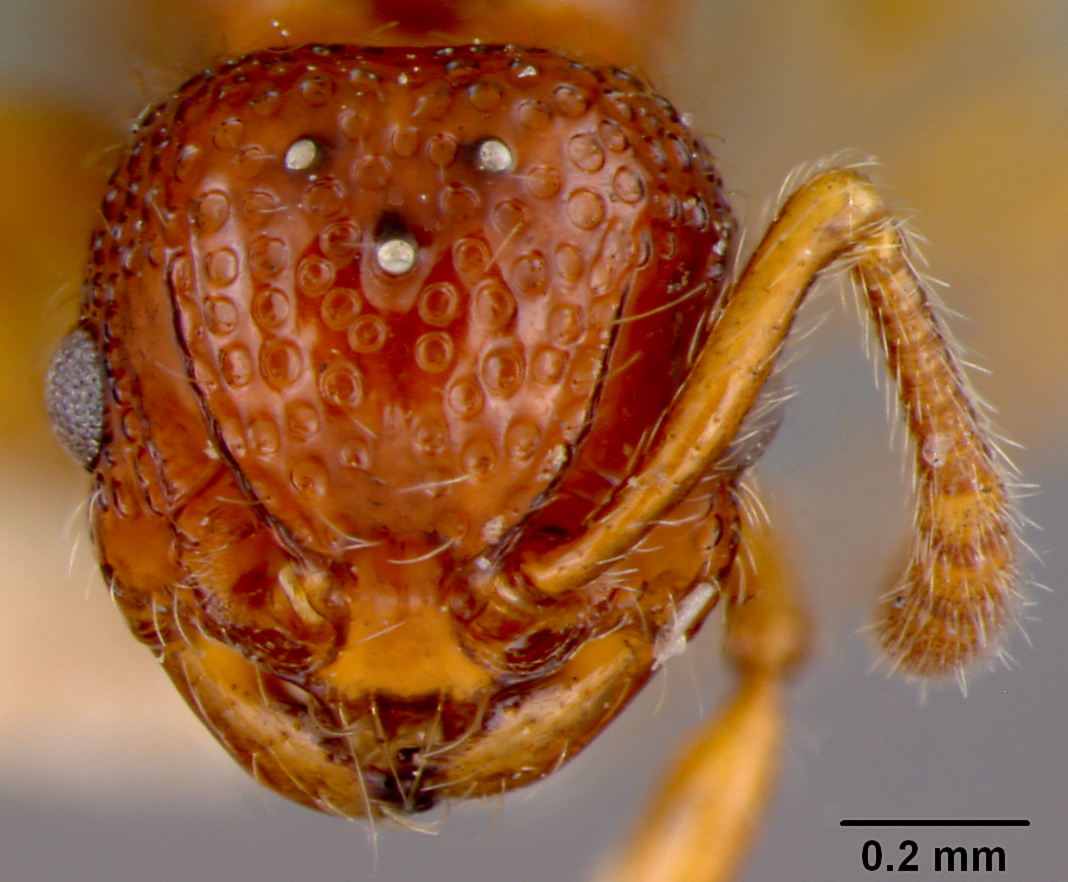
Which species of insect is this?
Pristomyrmex obesus
